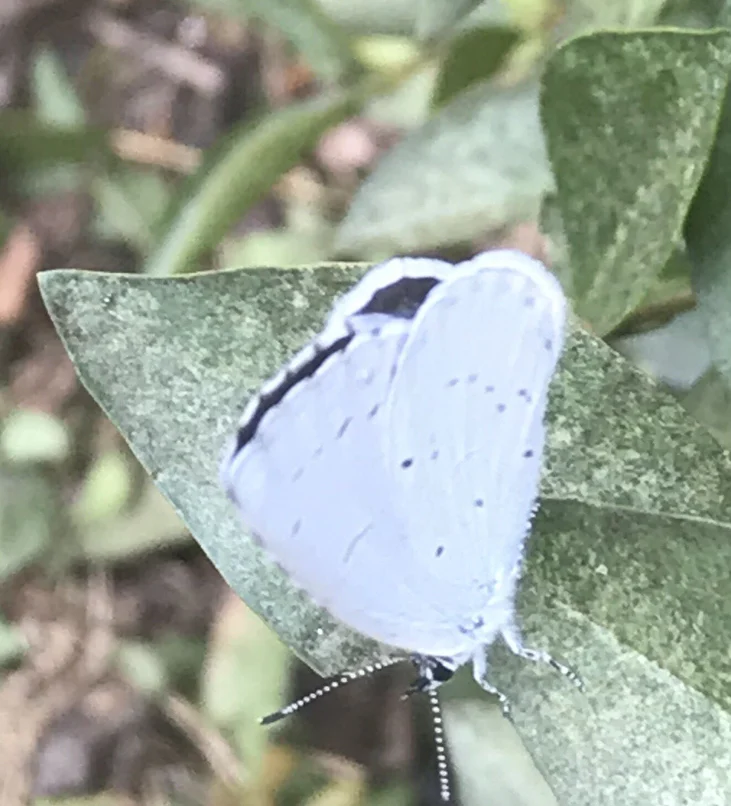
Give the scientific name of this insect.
Celastrina argiolus
